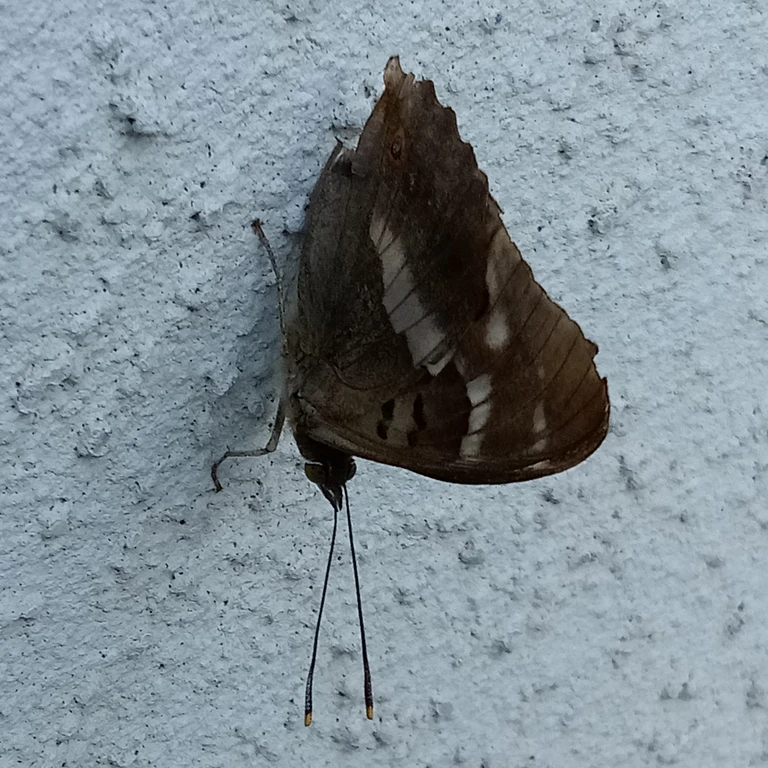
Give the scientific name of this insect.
Apatura ilia
